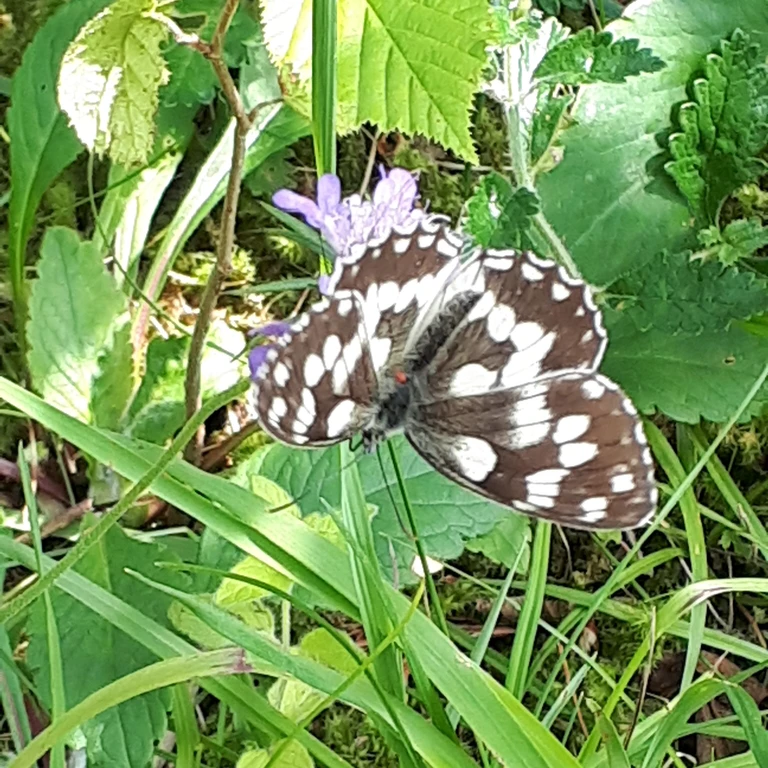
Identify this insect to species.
Melanargia galathea
